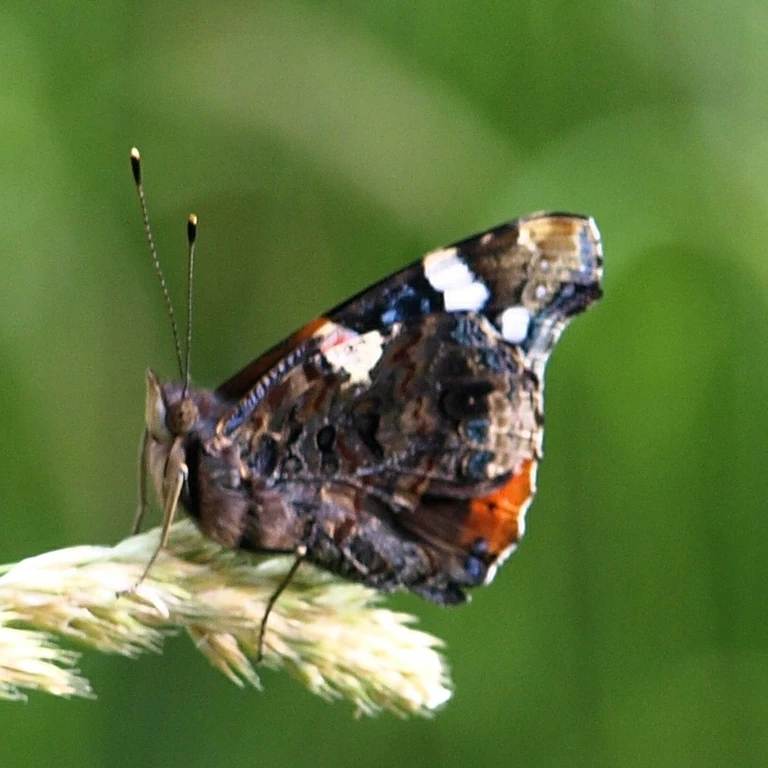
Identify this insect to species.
Vanessa atalanta
